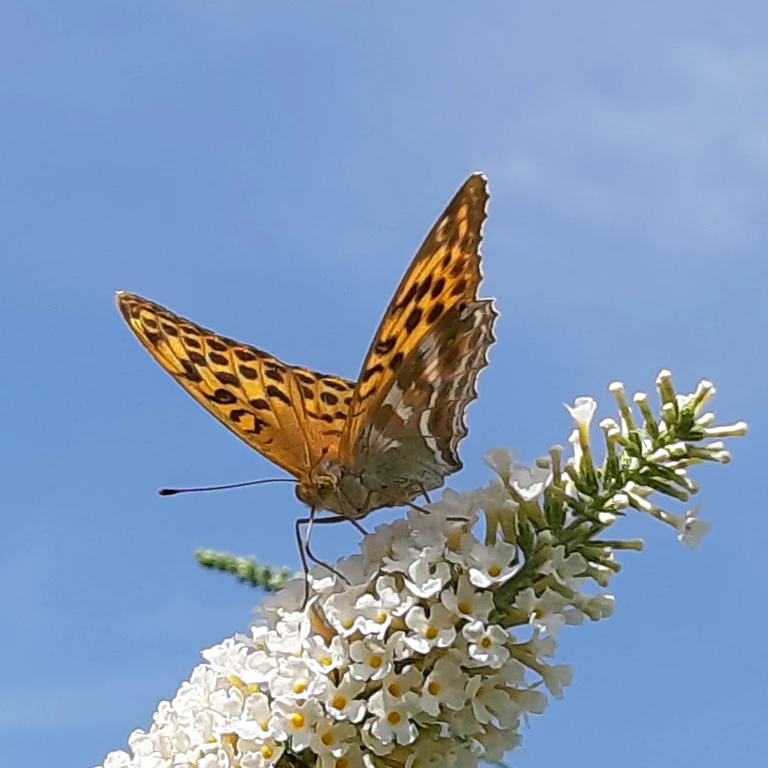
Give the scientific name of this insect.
Argynnis paphia
